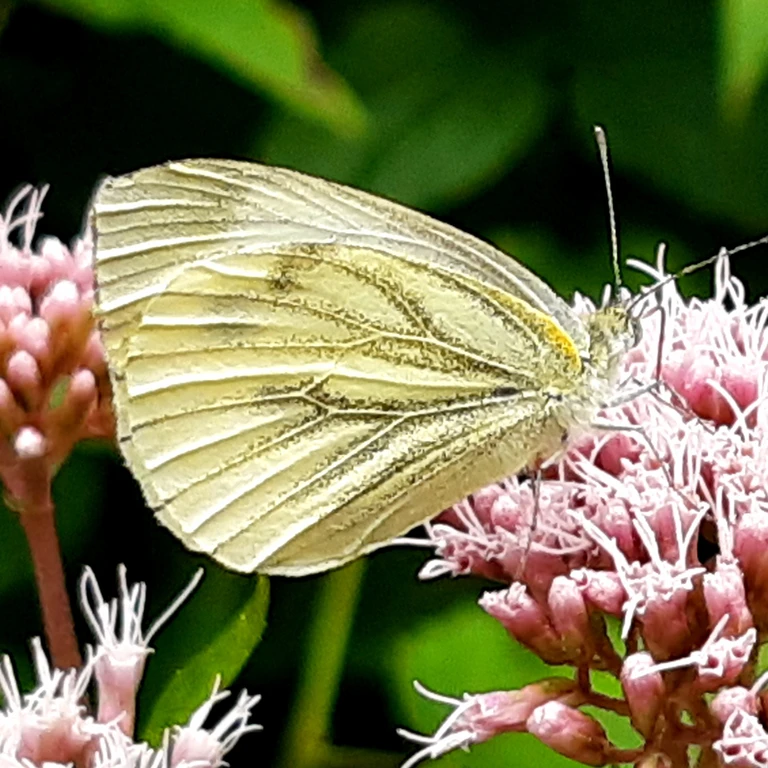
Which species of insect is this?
Pieris napi
